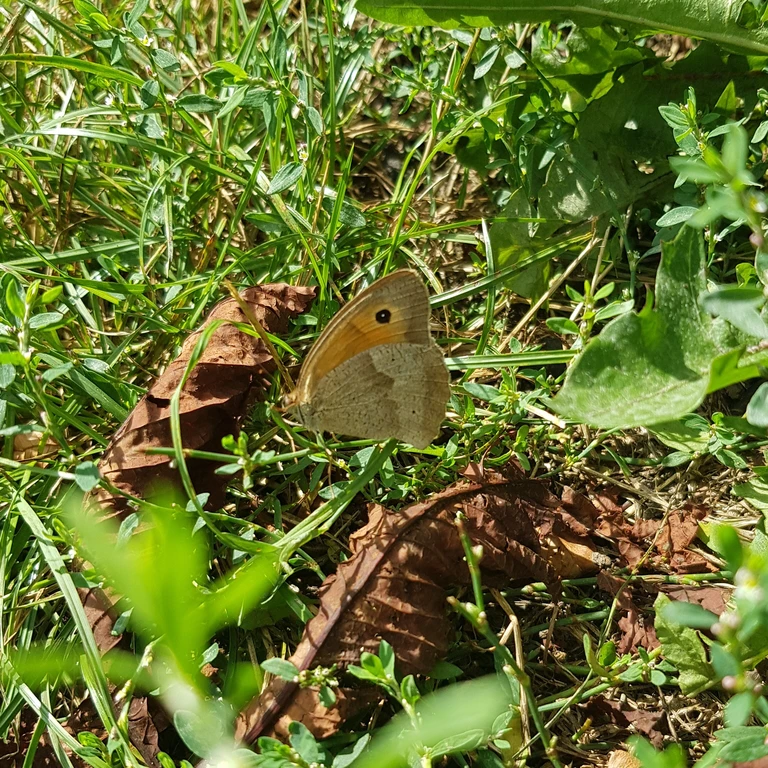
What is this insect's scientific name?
Maniola jurtina
